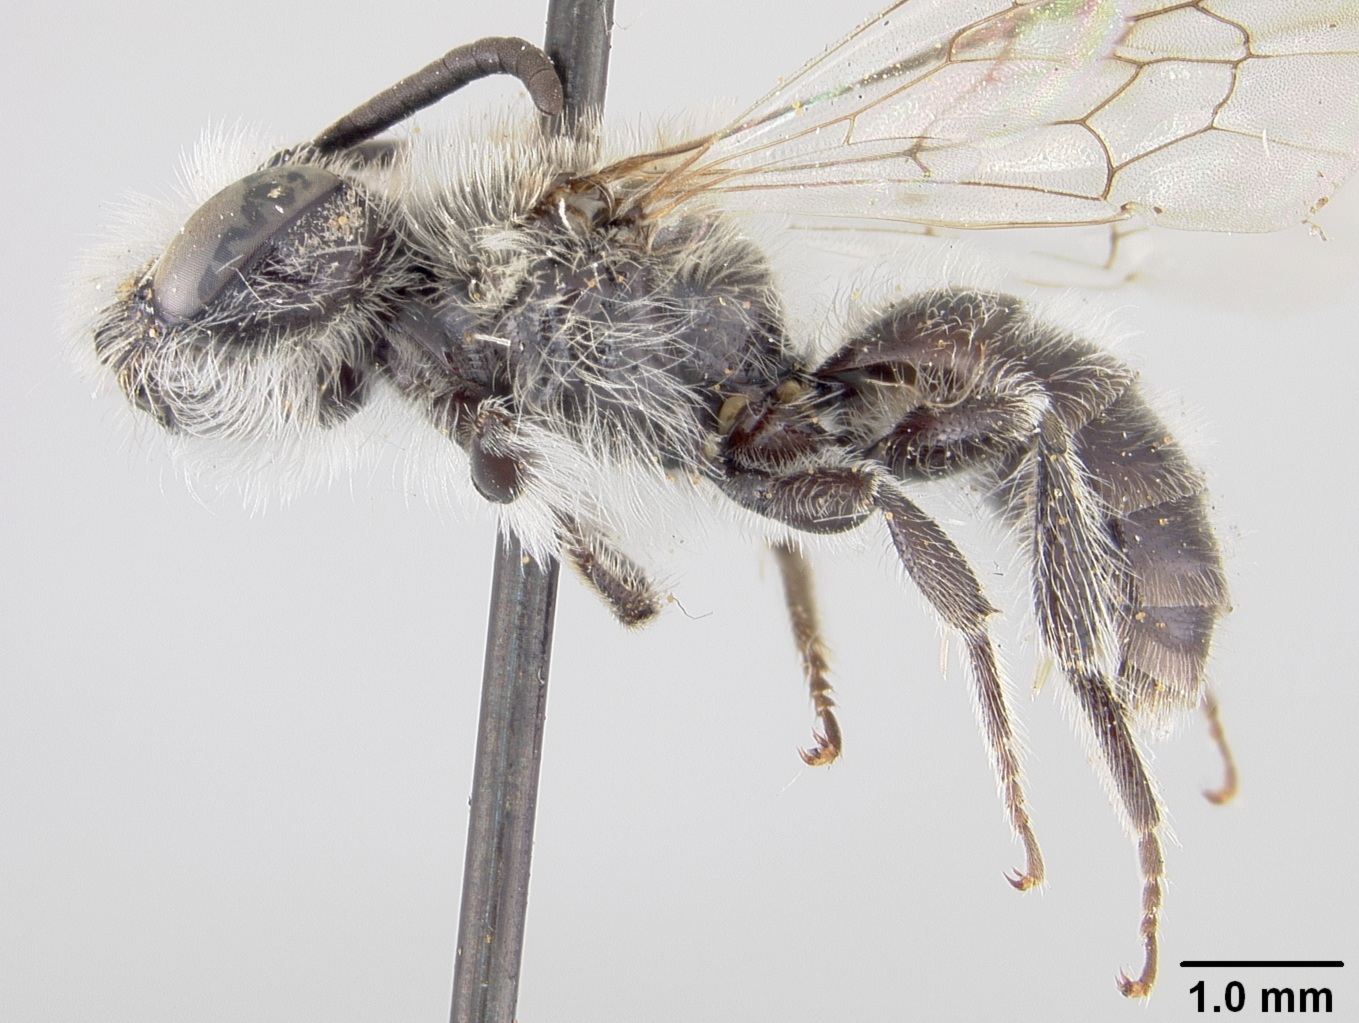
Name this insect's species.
Pasiphae peruviana
